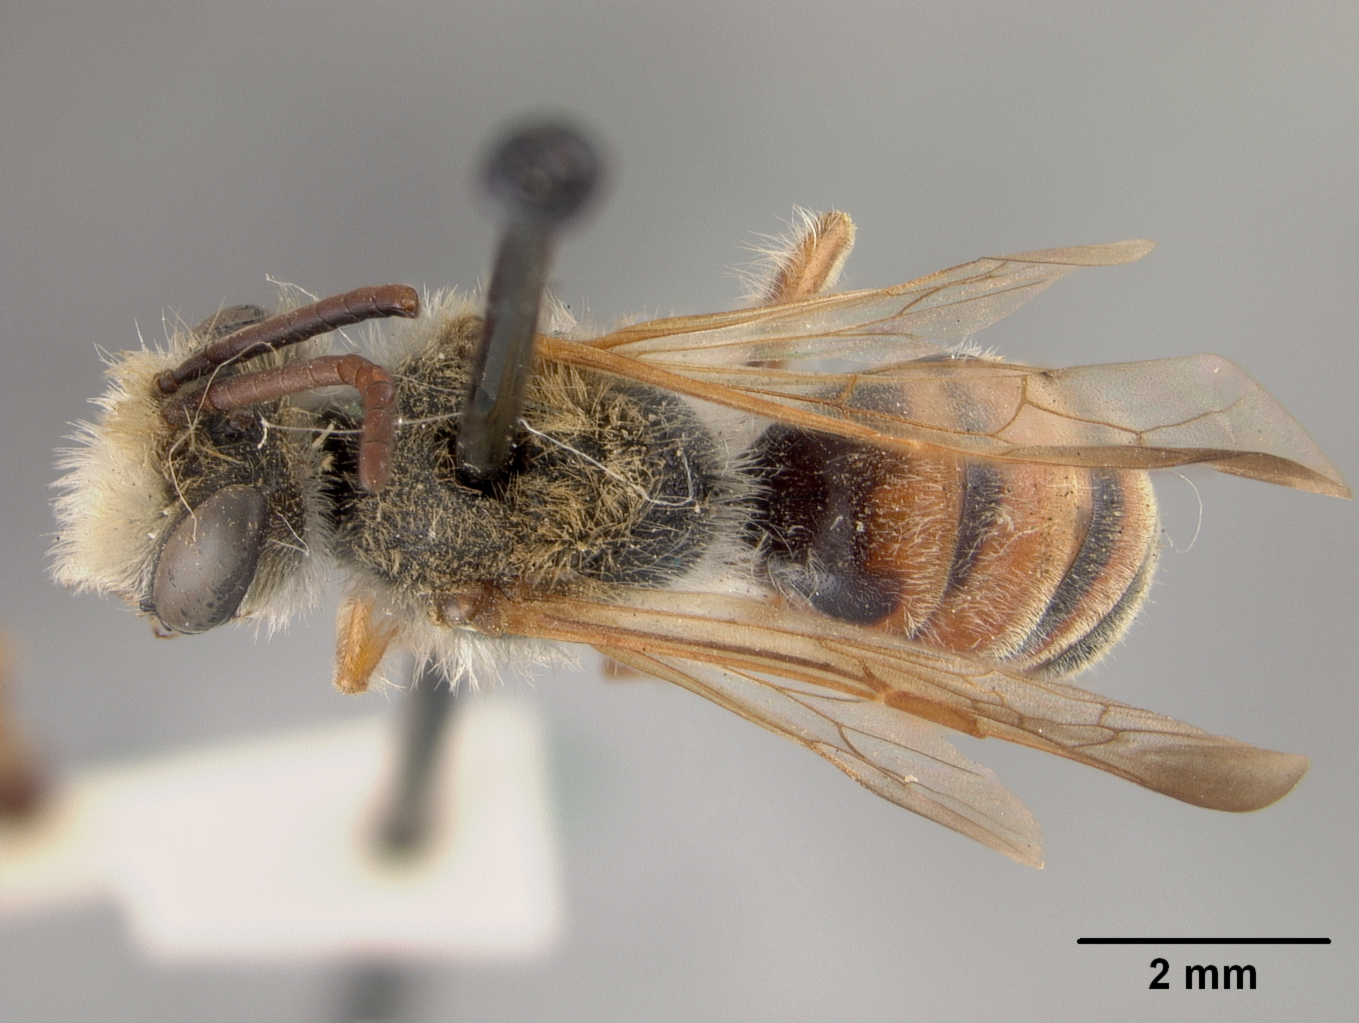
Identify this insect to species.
Andrena casadae
